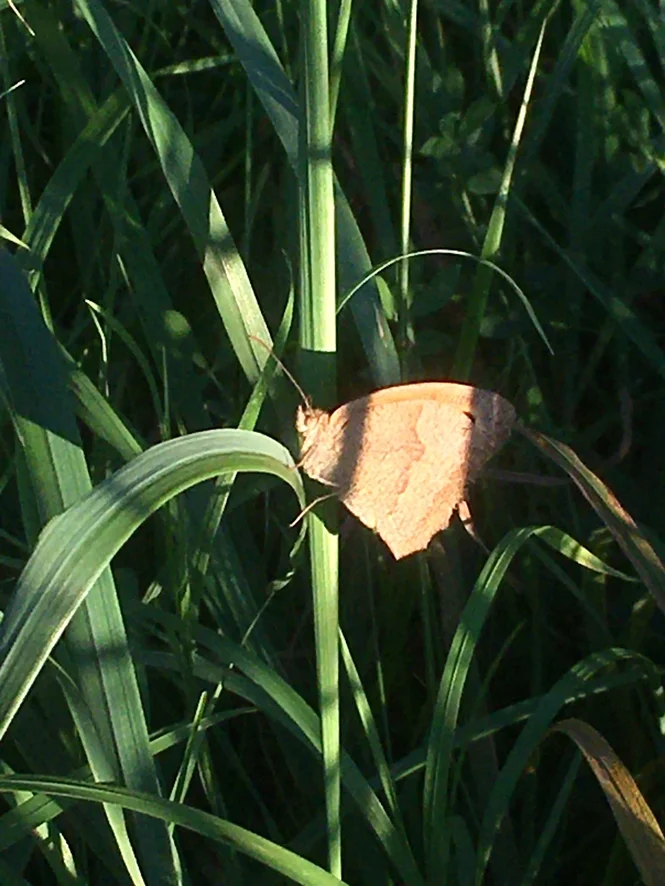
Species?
Maniola jurtina
